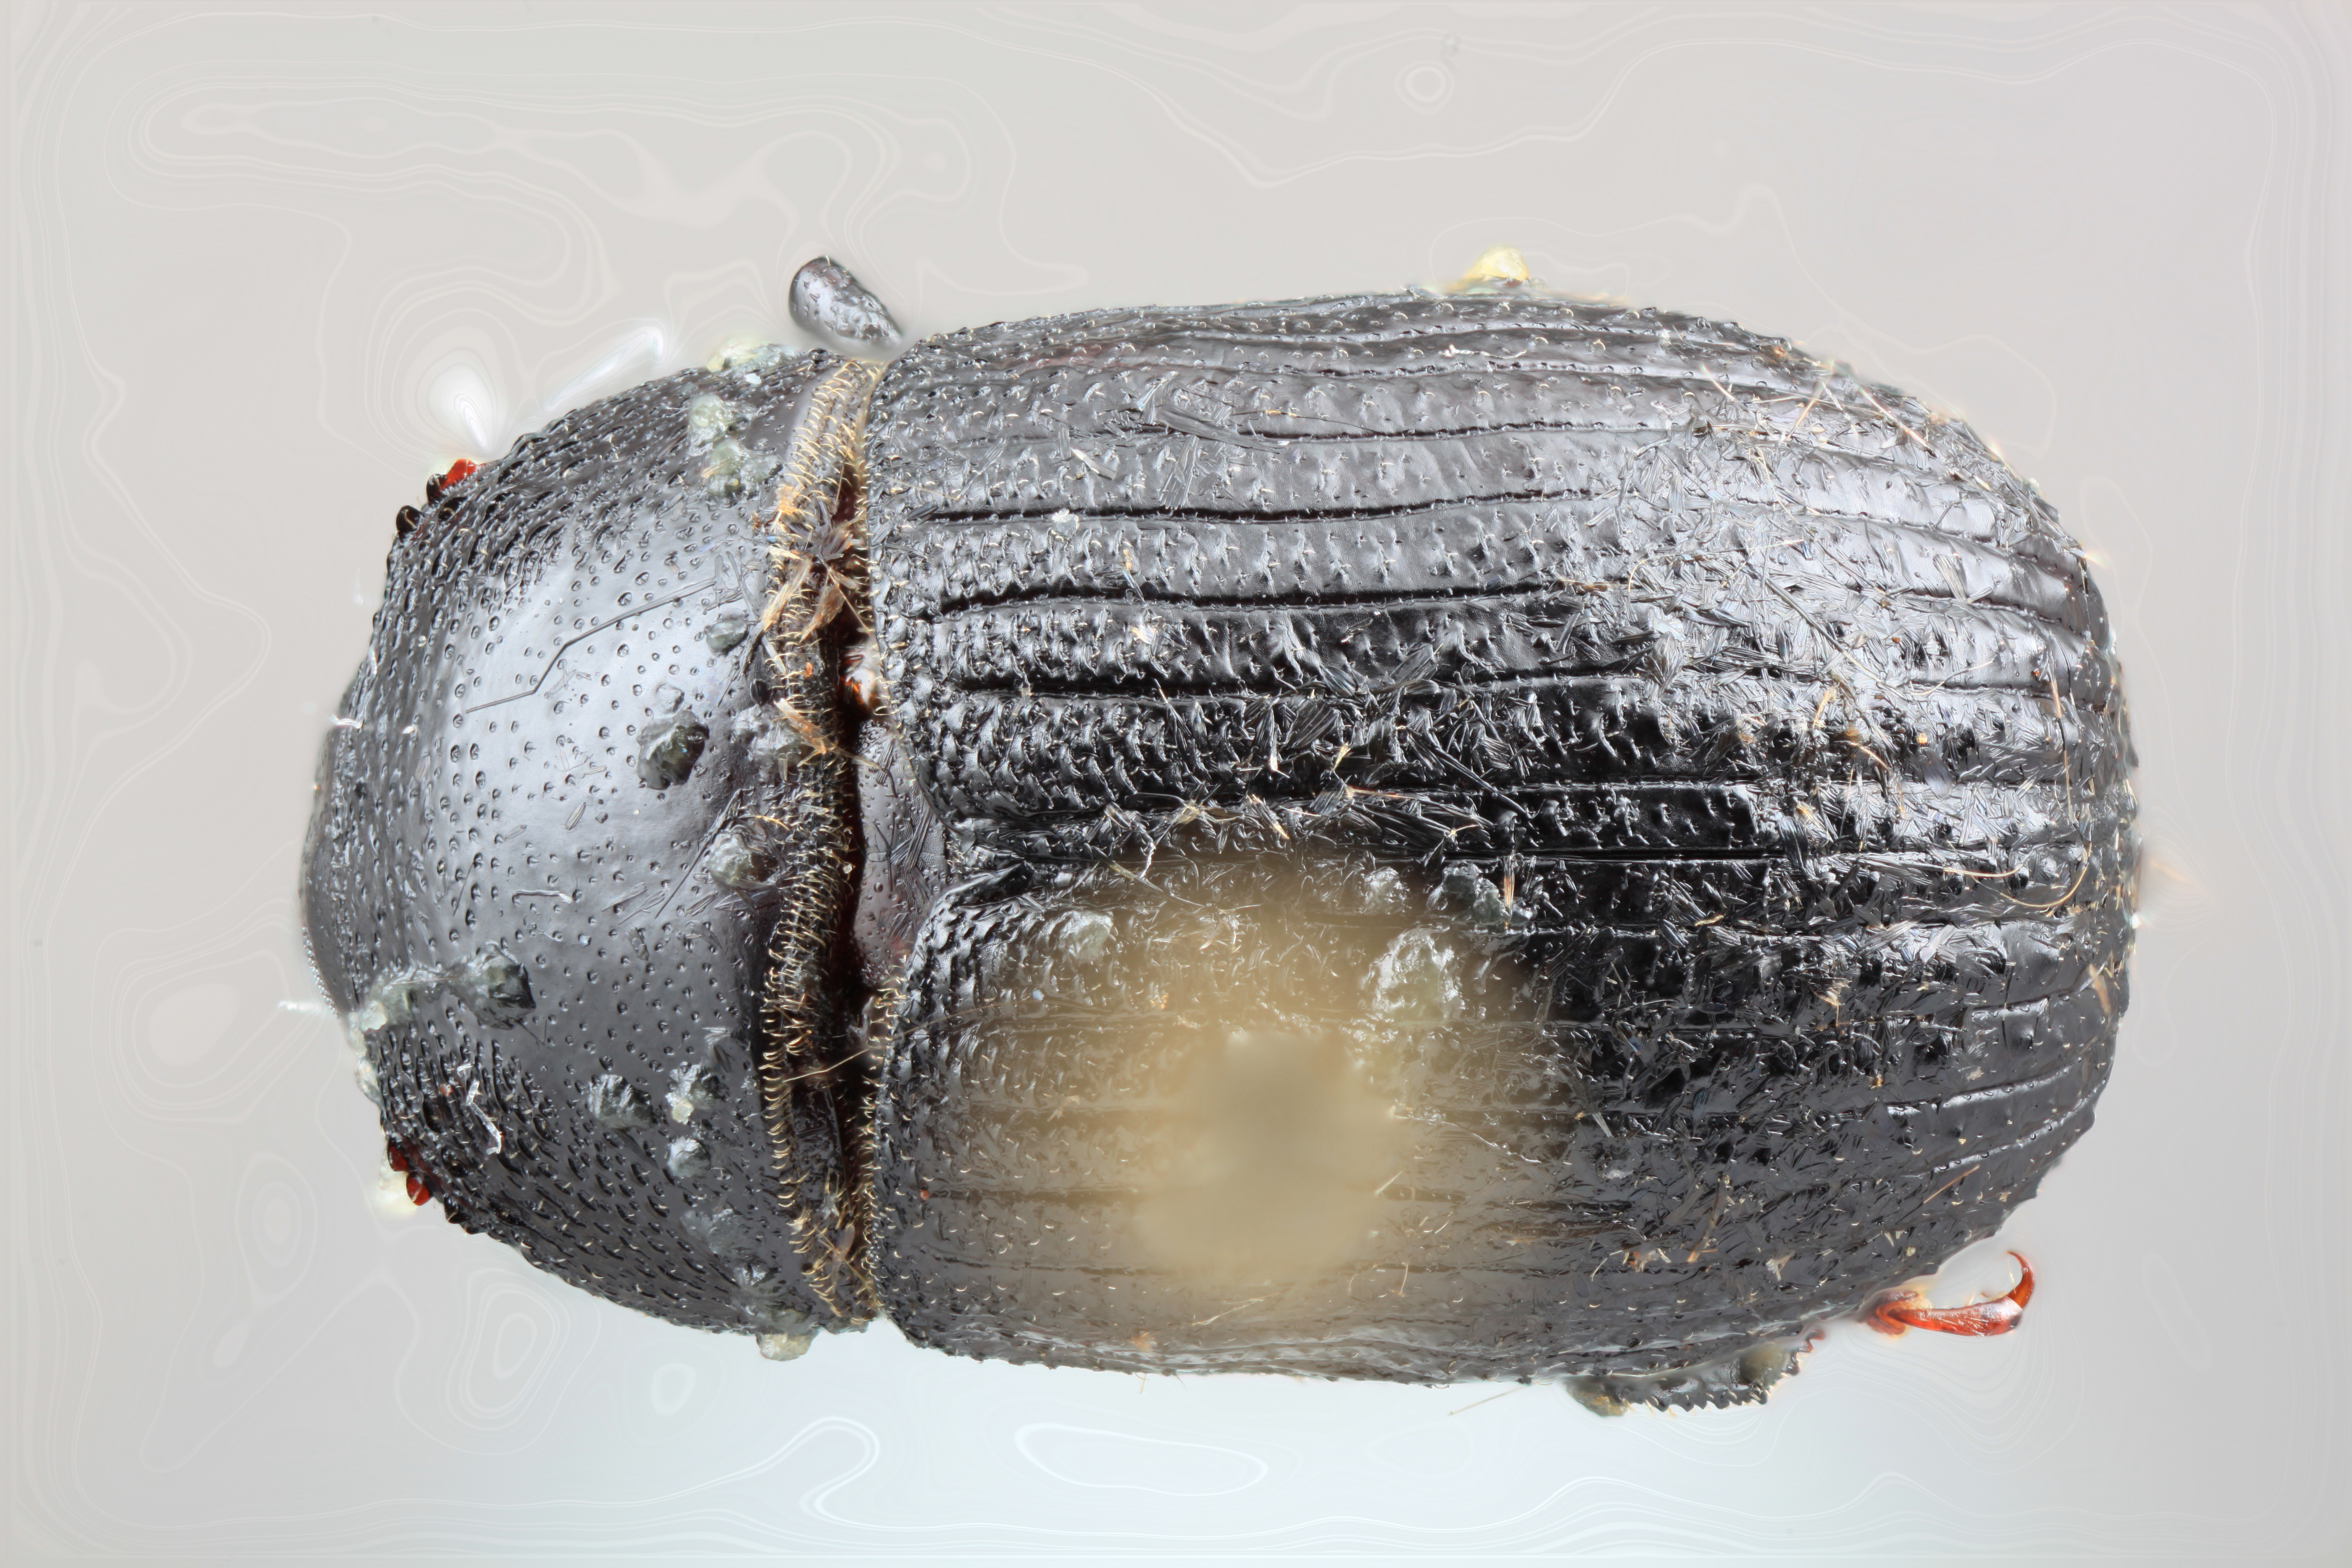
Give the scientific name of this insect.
Phloeoborus niger
